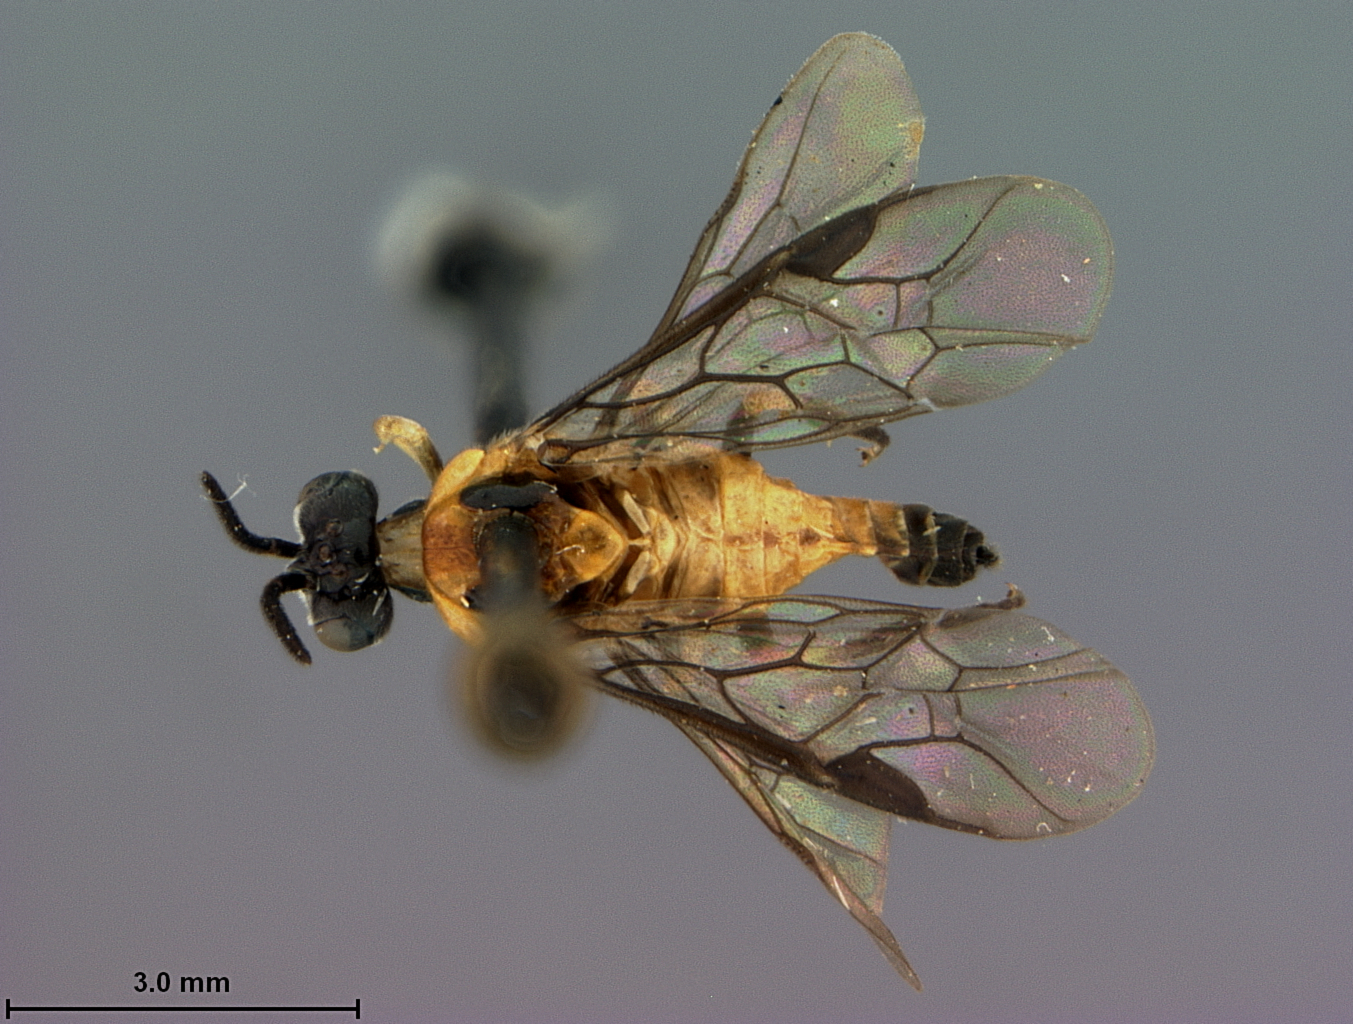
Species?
Sphacophilus apiculus
